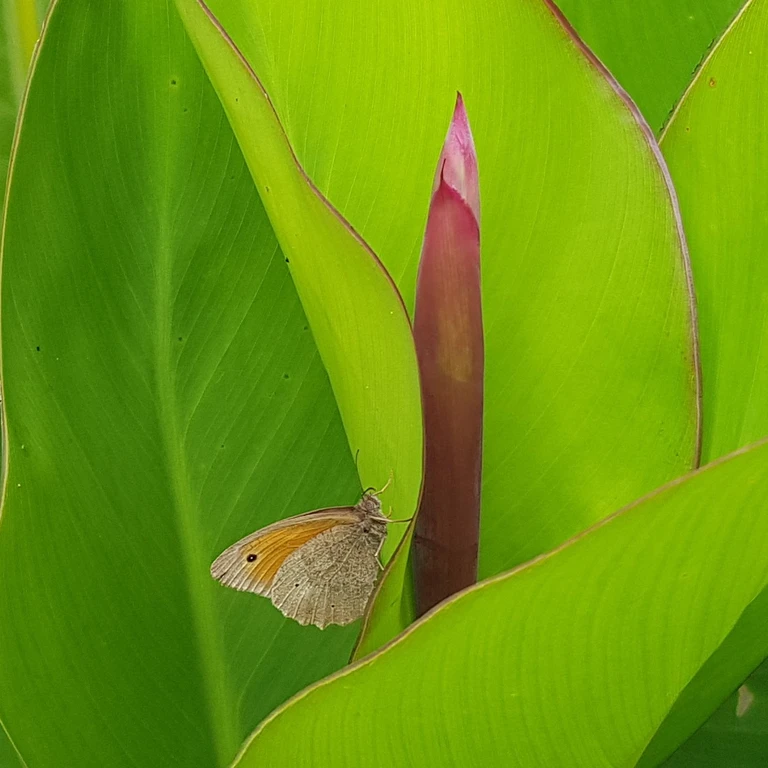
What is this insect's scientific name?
Maniola jurtina
